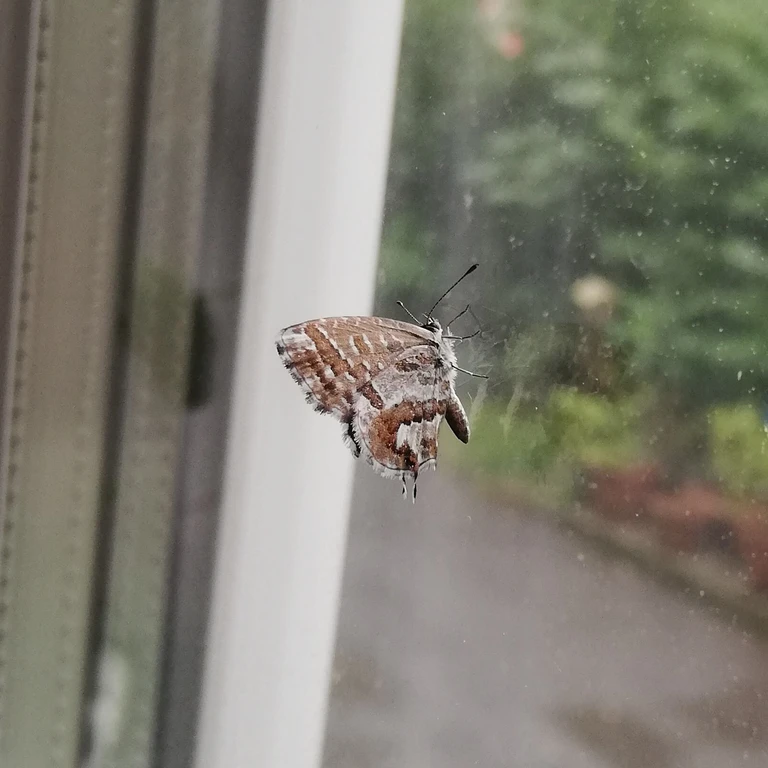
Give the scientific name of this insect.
Cacyreus marshalli
